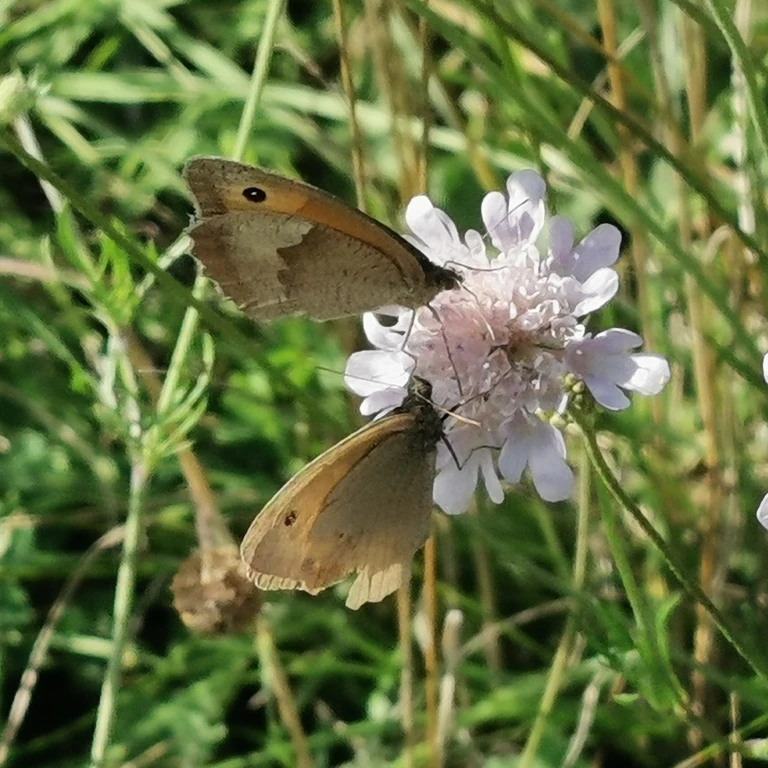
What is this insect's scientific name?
Maniola jurtina
